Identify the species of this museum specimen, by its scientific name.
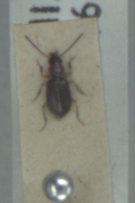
Acupalpus dubius
